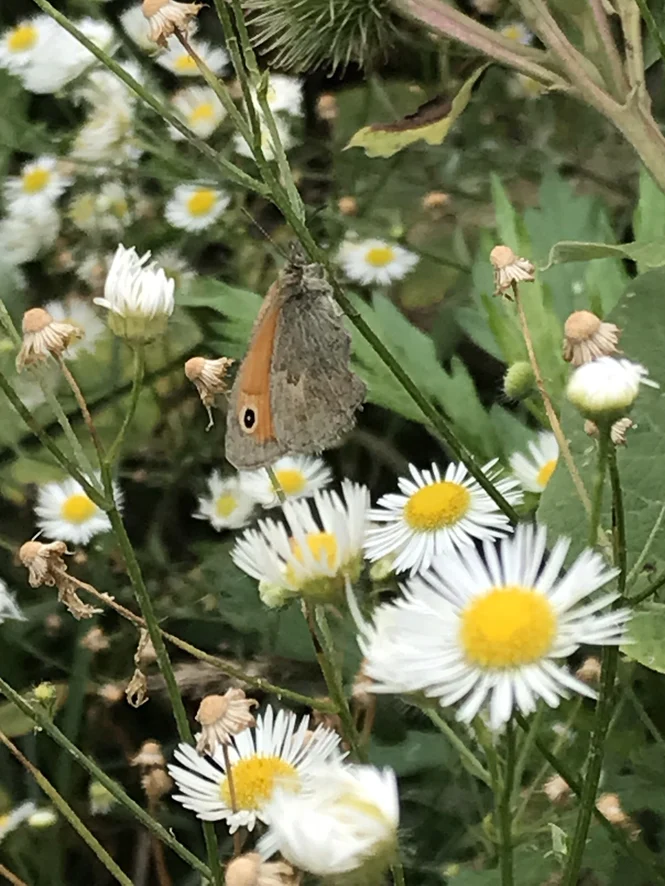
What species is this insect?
Coenonympha pamphilus
